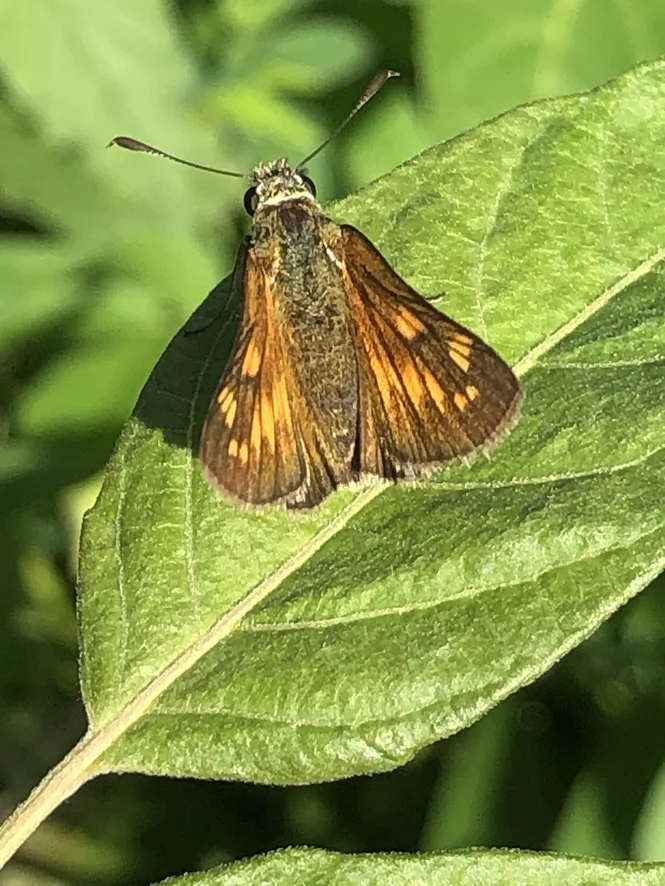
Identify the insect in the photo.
Ochlodes sylvanus (also Ochlodes venata)
